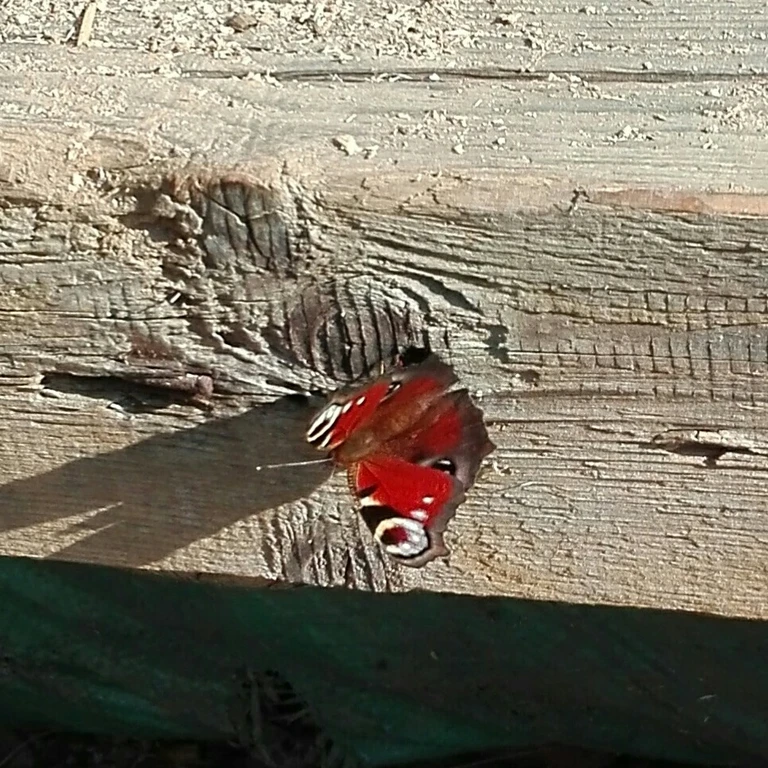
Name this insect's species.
Aglais io
